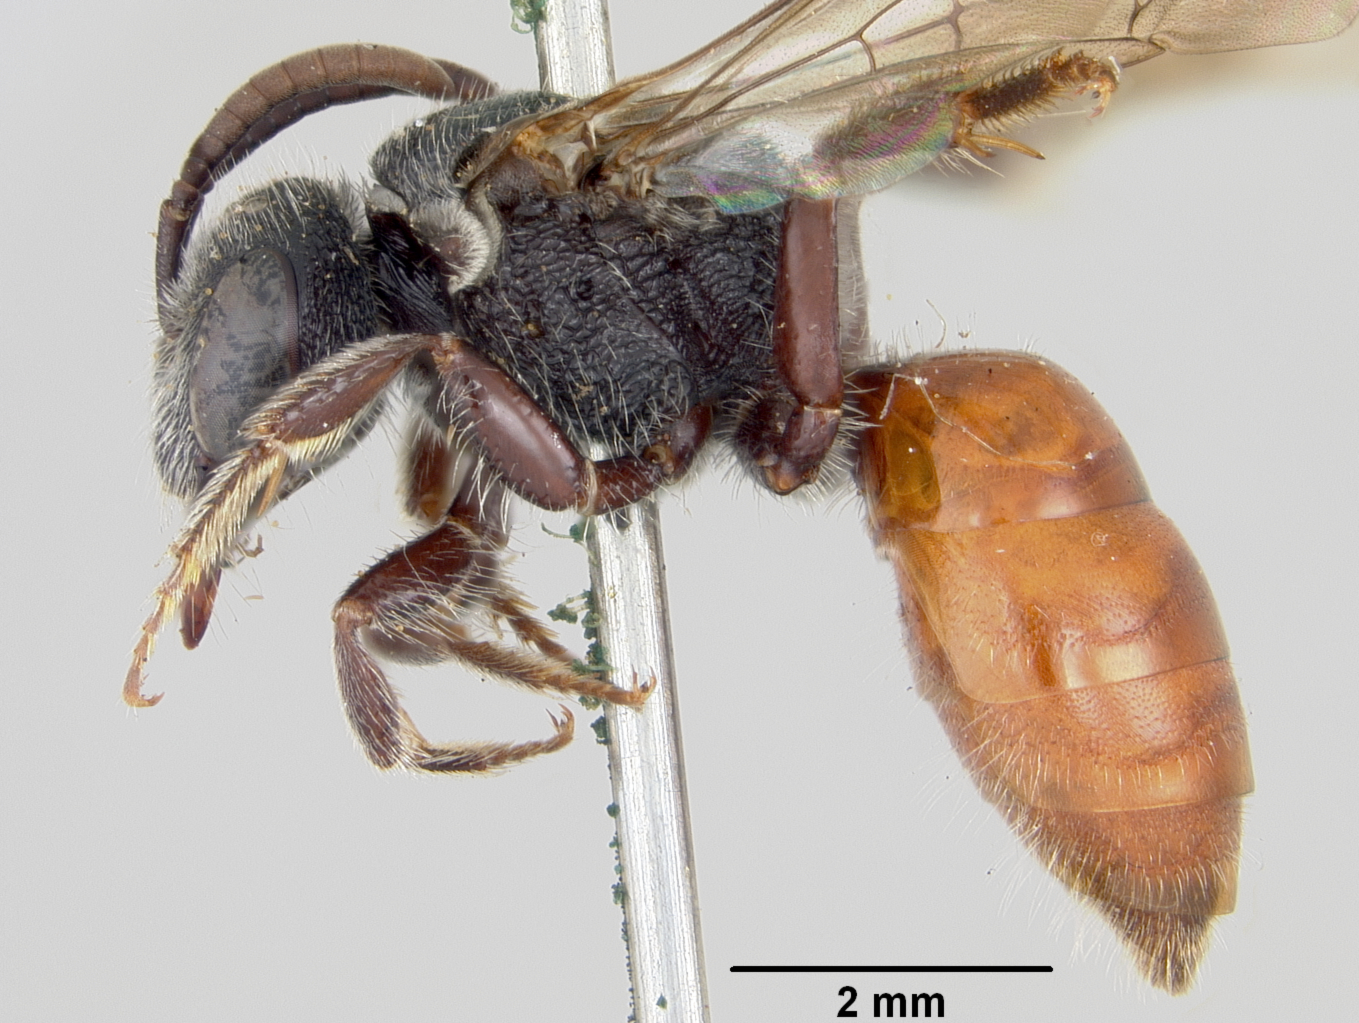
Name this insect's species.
Sphecodes hesperellus
